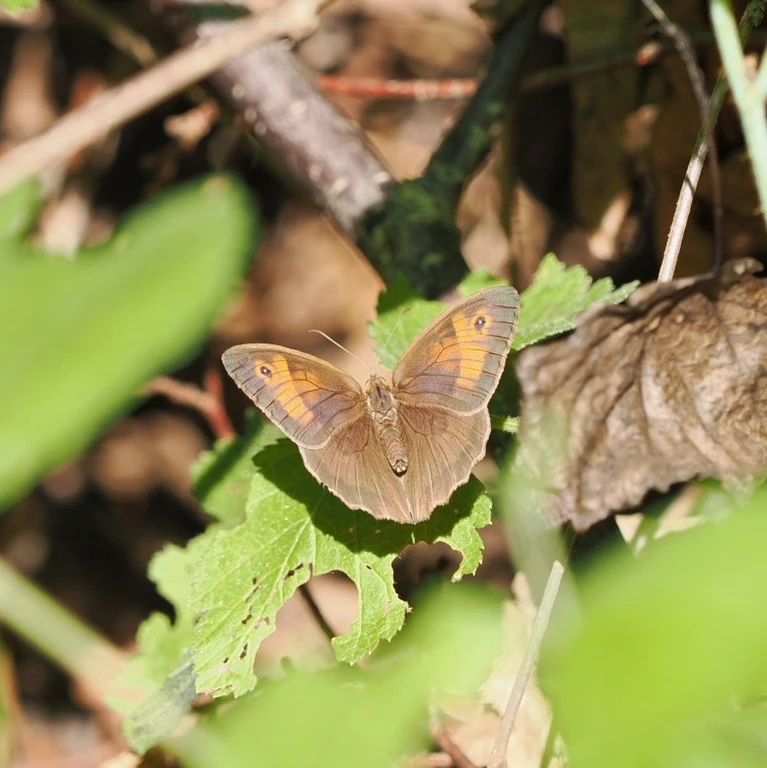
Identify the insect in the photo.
Maniola jurtina
